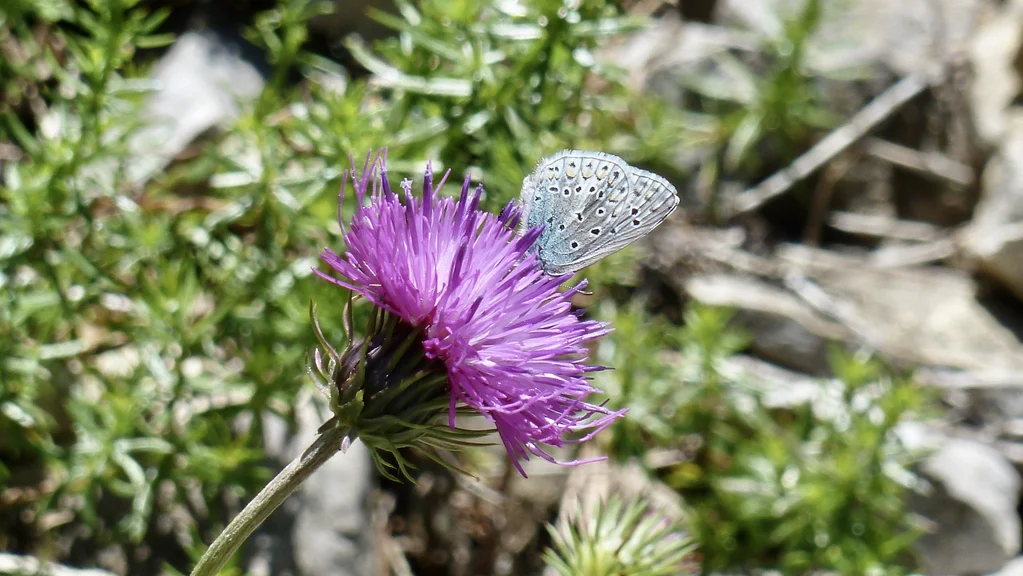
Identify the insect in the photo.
Polyommatus icarus
